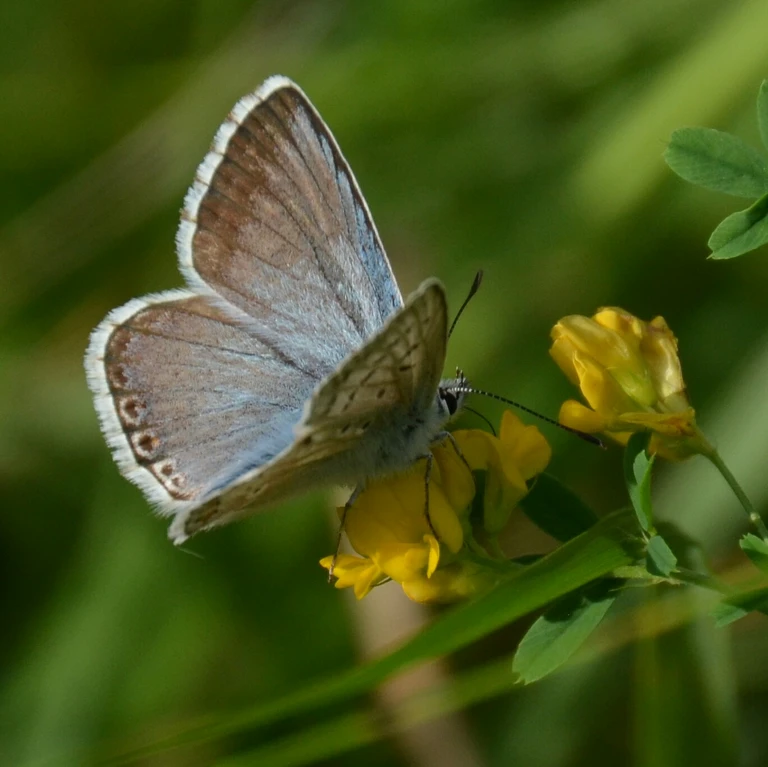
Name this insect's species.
Lysandra coridon
